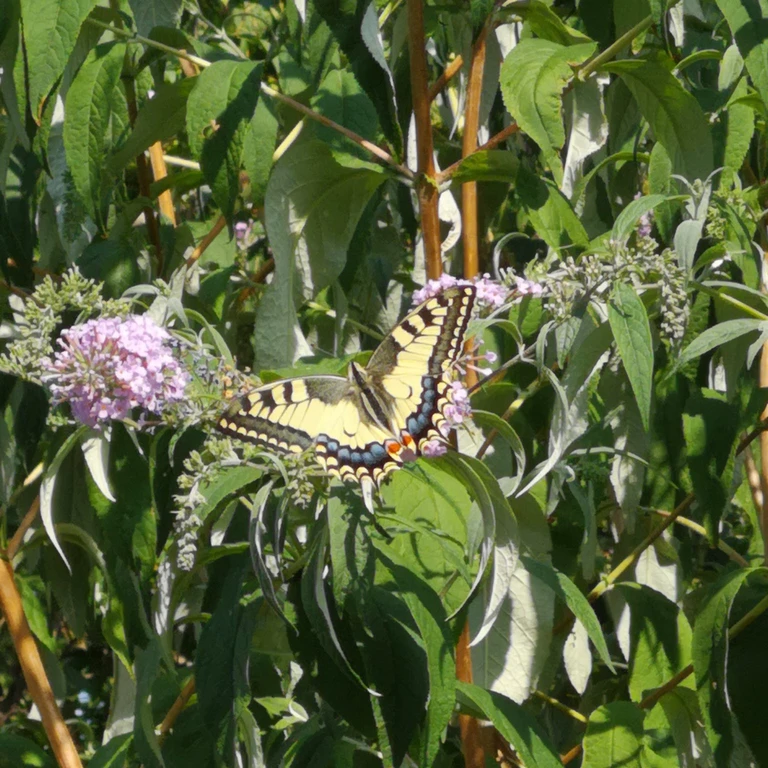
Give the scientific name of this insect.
Papilio machaon
